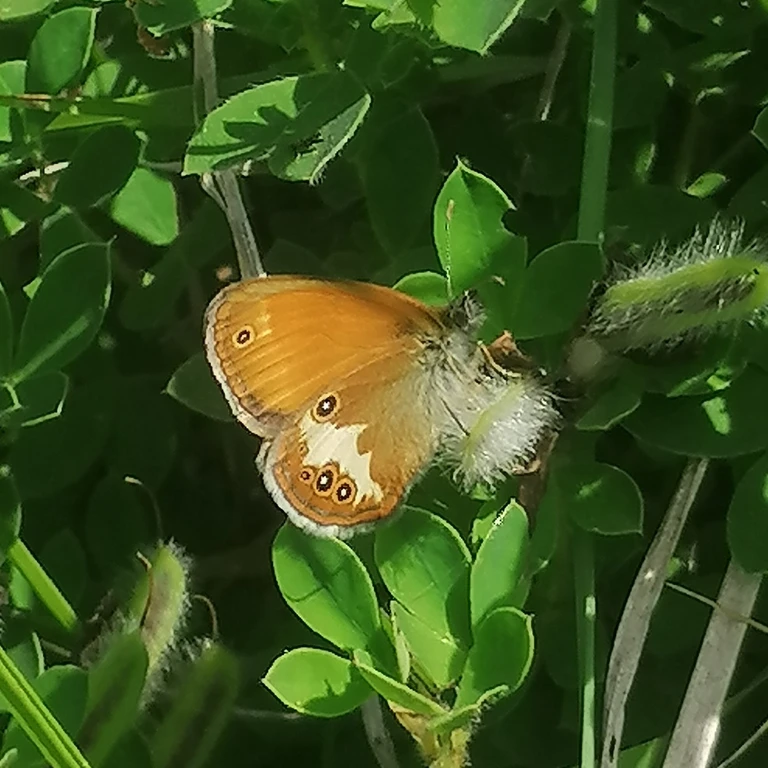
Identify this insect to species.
Coenonympha arcania
